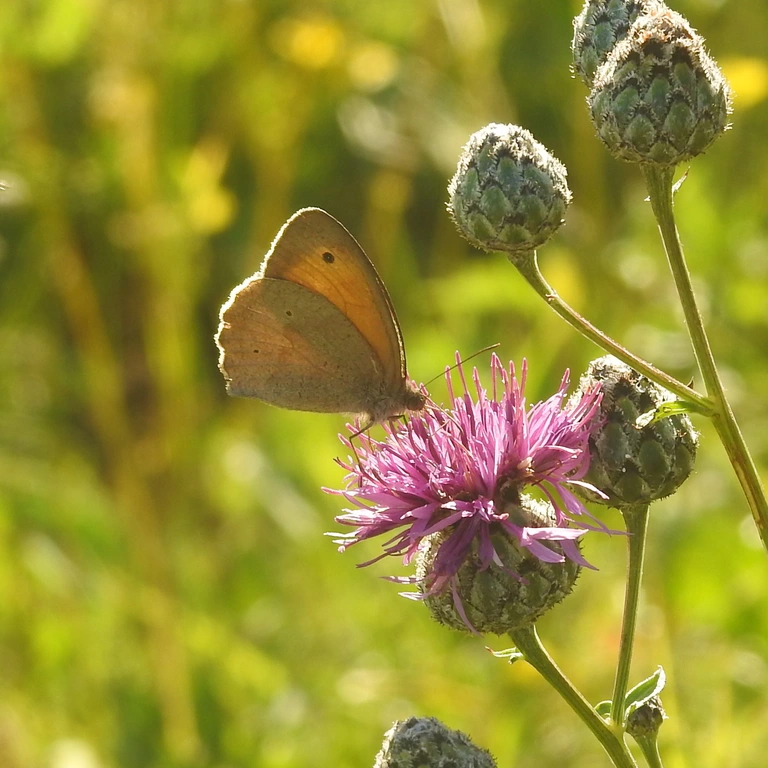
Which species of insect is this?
Maniola jurtina
